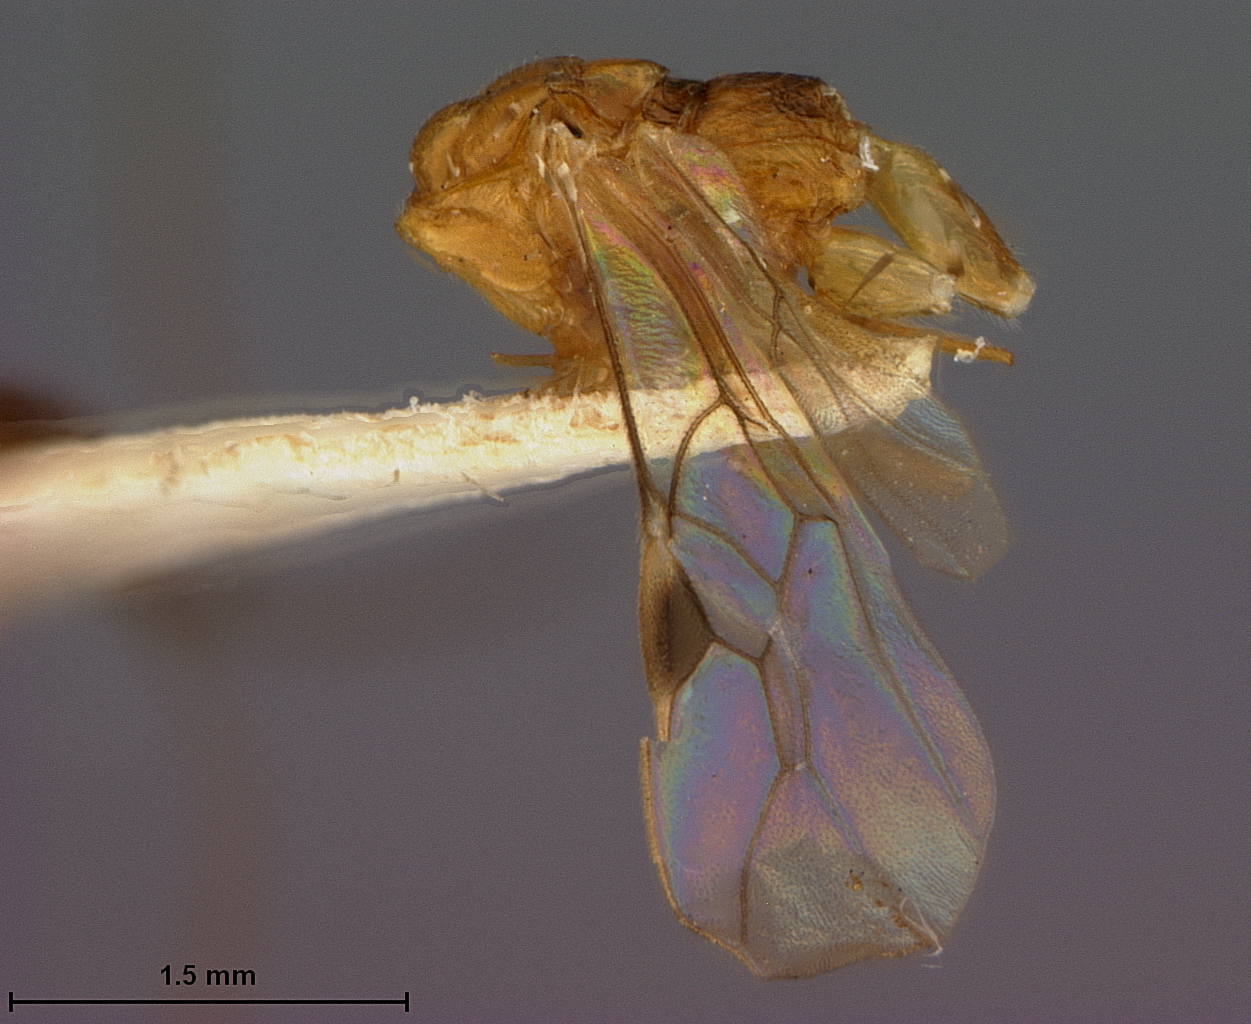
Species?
Macrocentrus canarsiae
